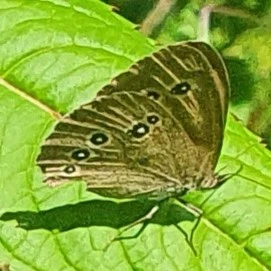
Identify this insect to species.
Aphantopus hyperantus
